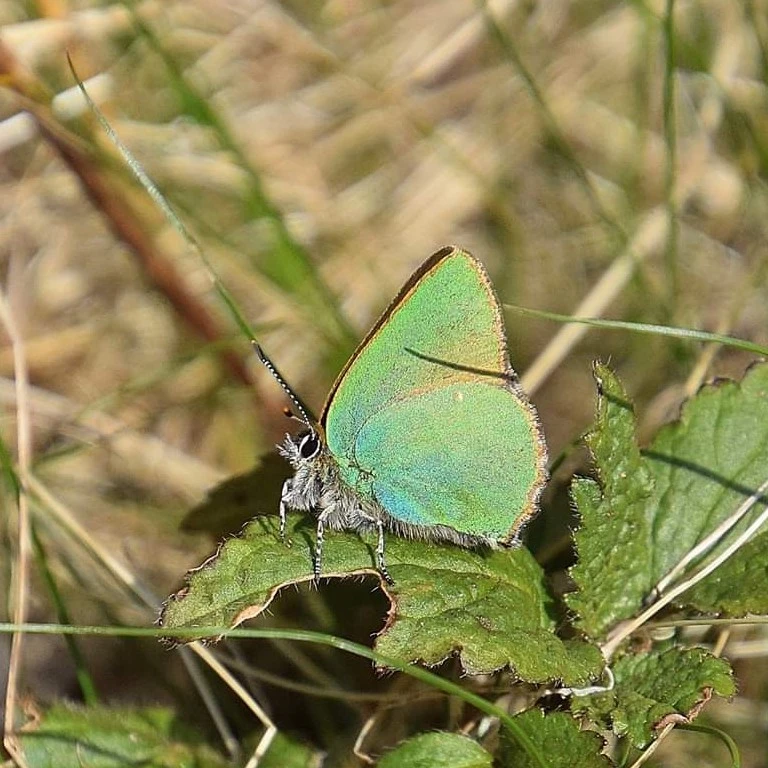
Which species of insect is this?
Callophrys rubi
